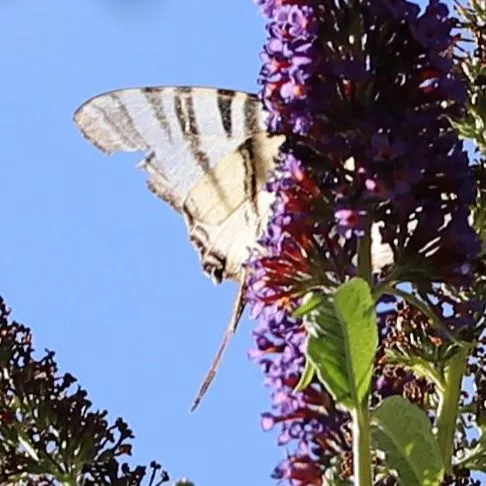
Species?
Iphiclides podalirius
